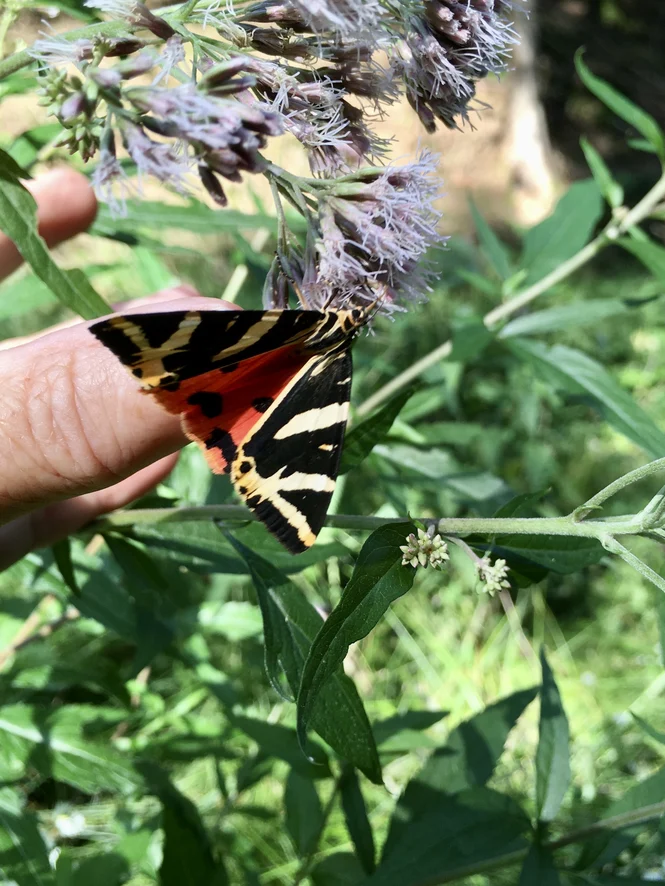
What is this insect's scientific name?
Euplagia quadripunctaria
